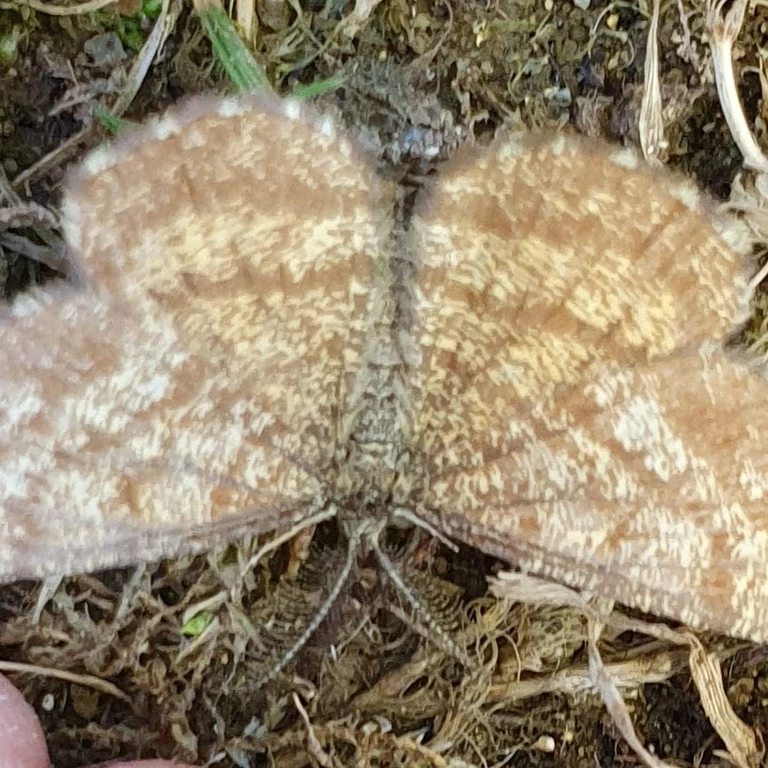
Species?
Ematurga atomaria
